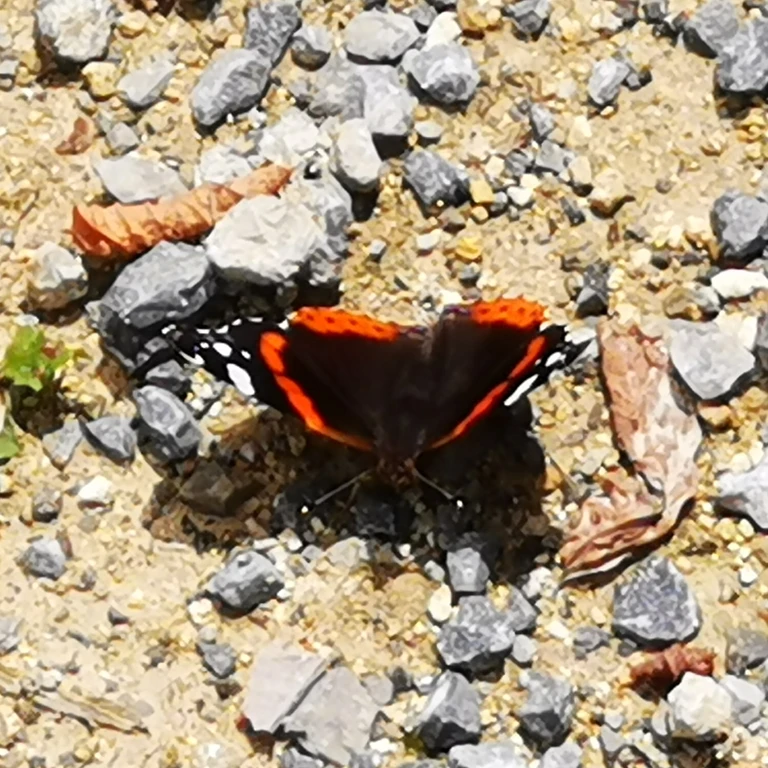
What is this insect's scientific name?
Vanessa atalanta
